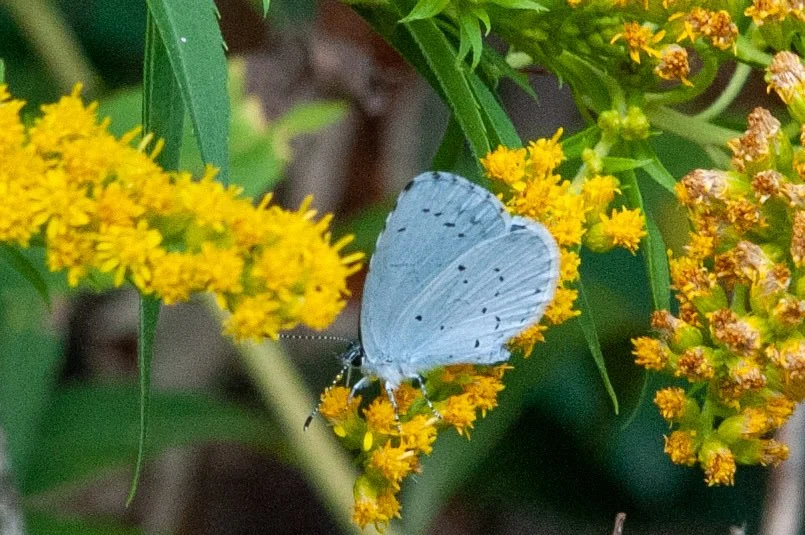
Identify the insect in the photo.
Celastrina argiolus
